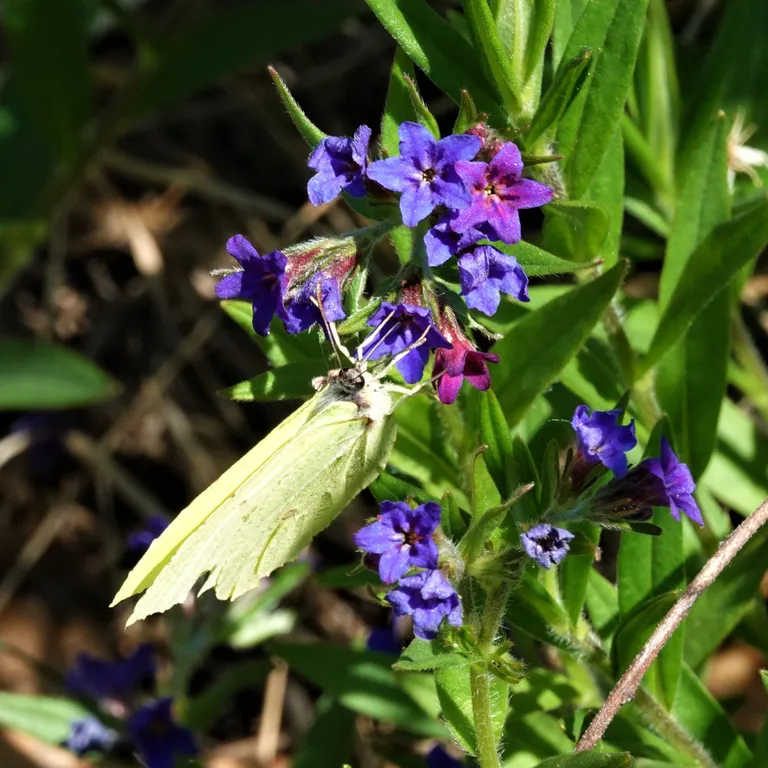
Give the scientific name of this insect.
Gonepteryx rhamni
